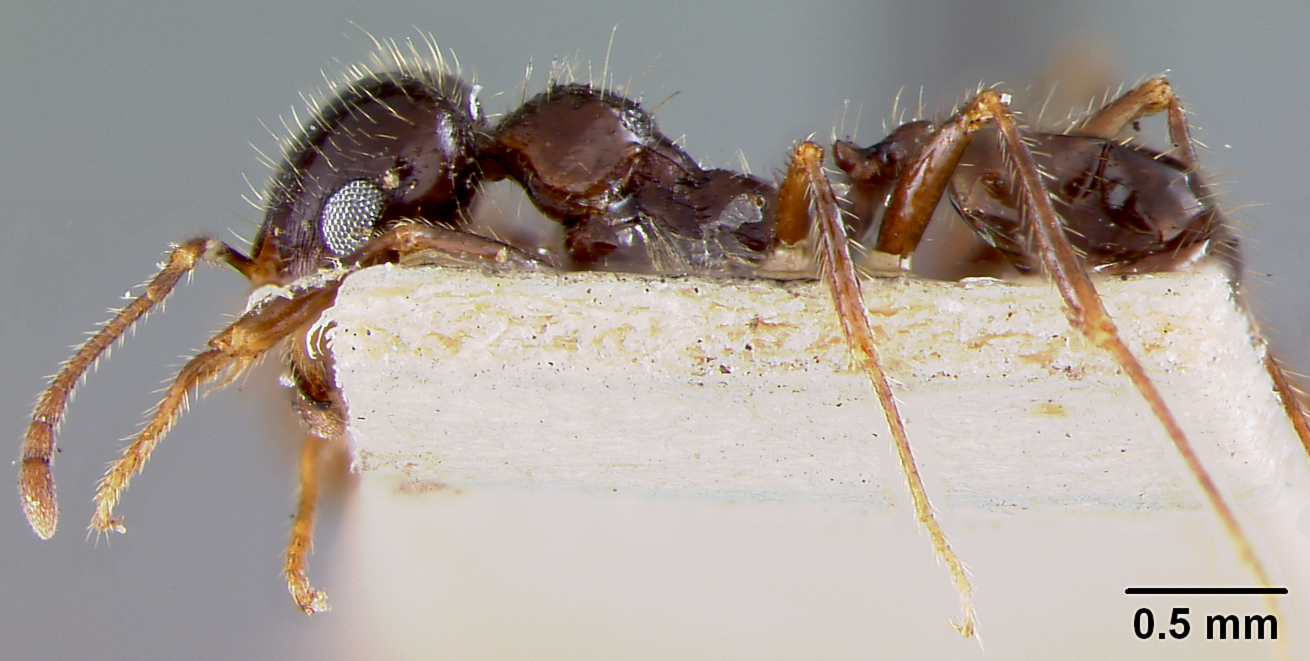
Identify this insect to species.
Pheidole militicida
